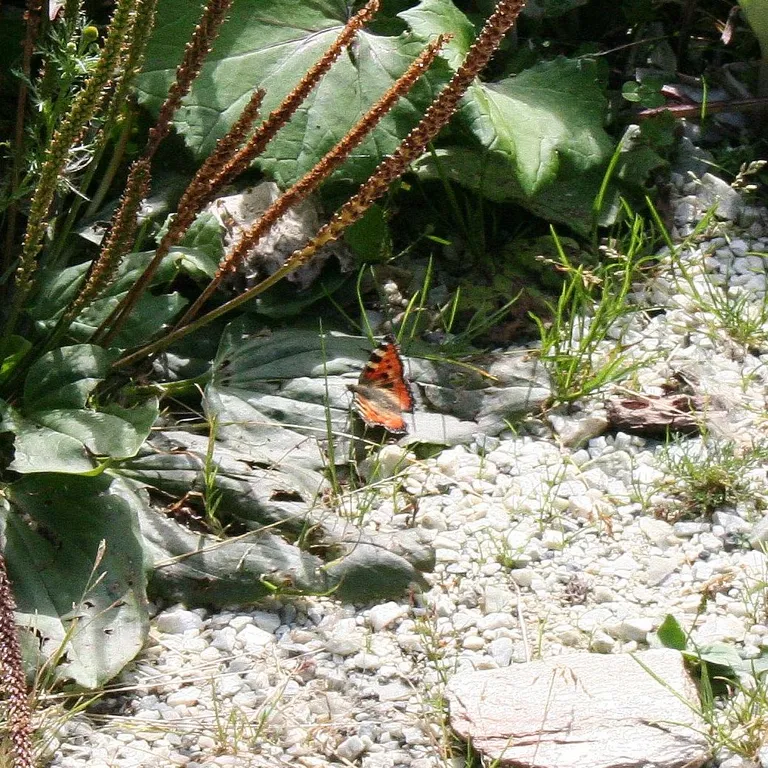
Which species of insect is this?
Aglais urticae
